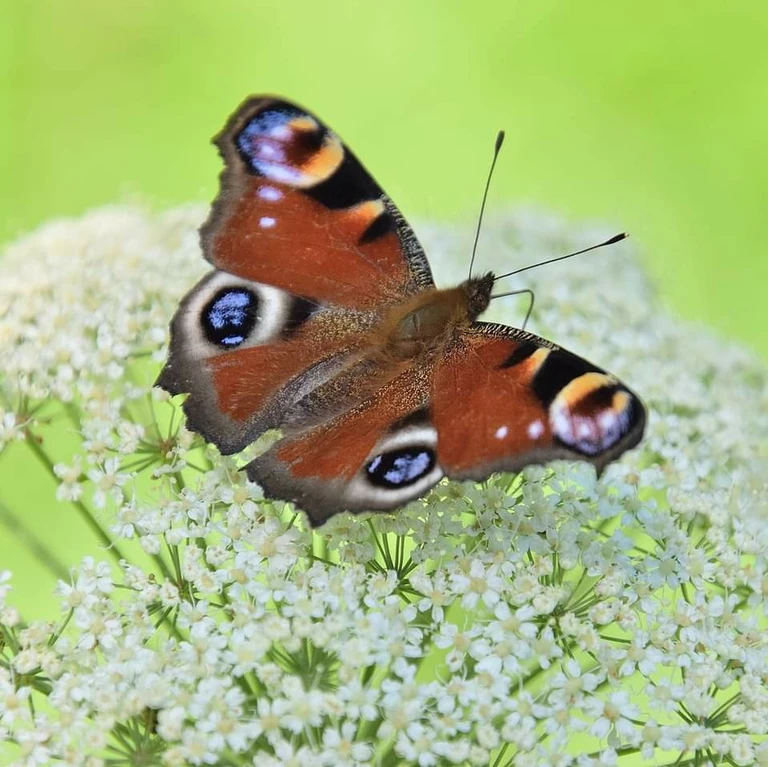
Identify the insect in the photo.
Aglais io
